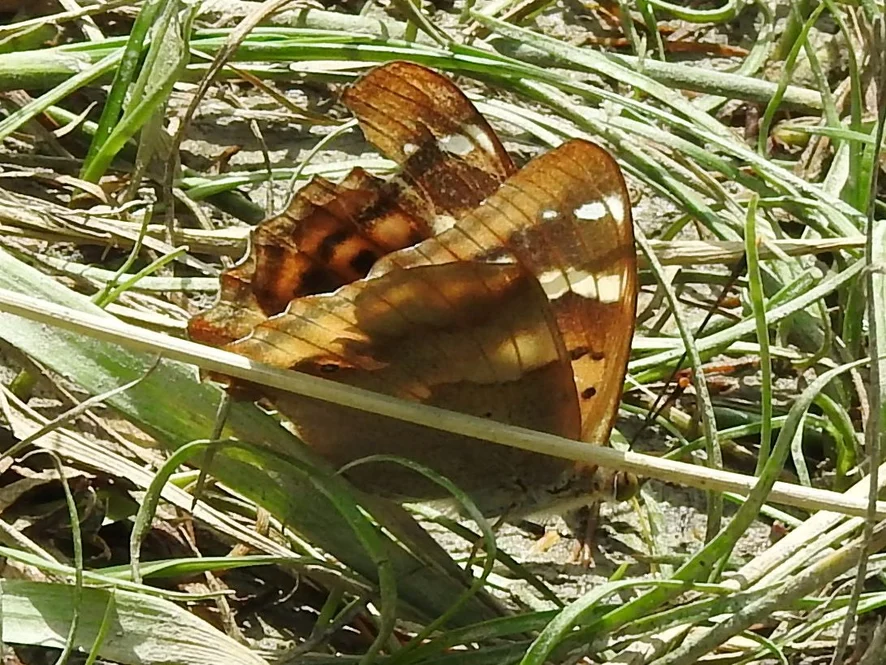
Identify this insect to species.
Apatura ilia
